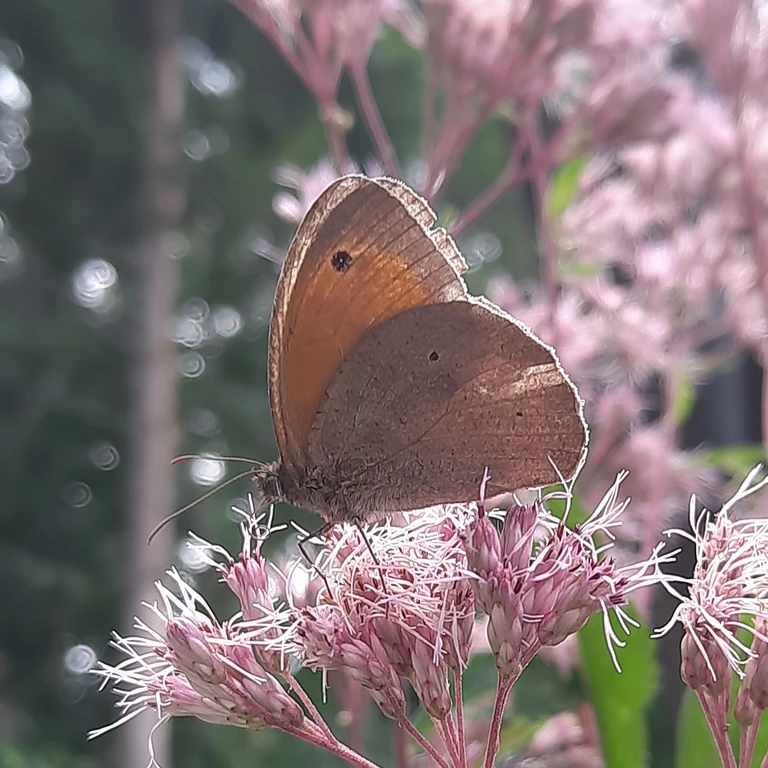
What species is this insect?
Maniola jurtina
